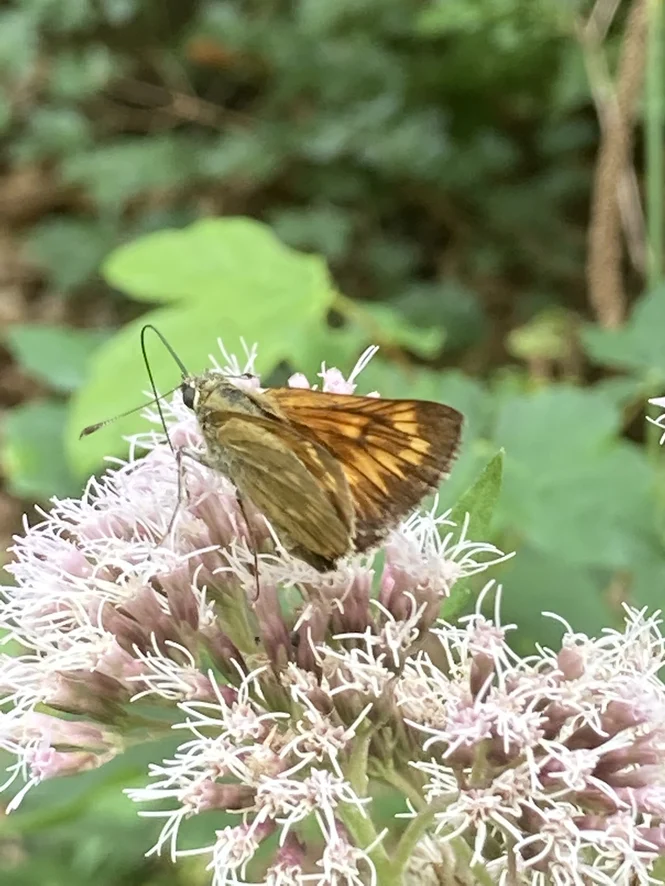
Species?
Ochlodes sylvanus (also Ochlodes venata)
